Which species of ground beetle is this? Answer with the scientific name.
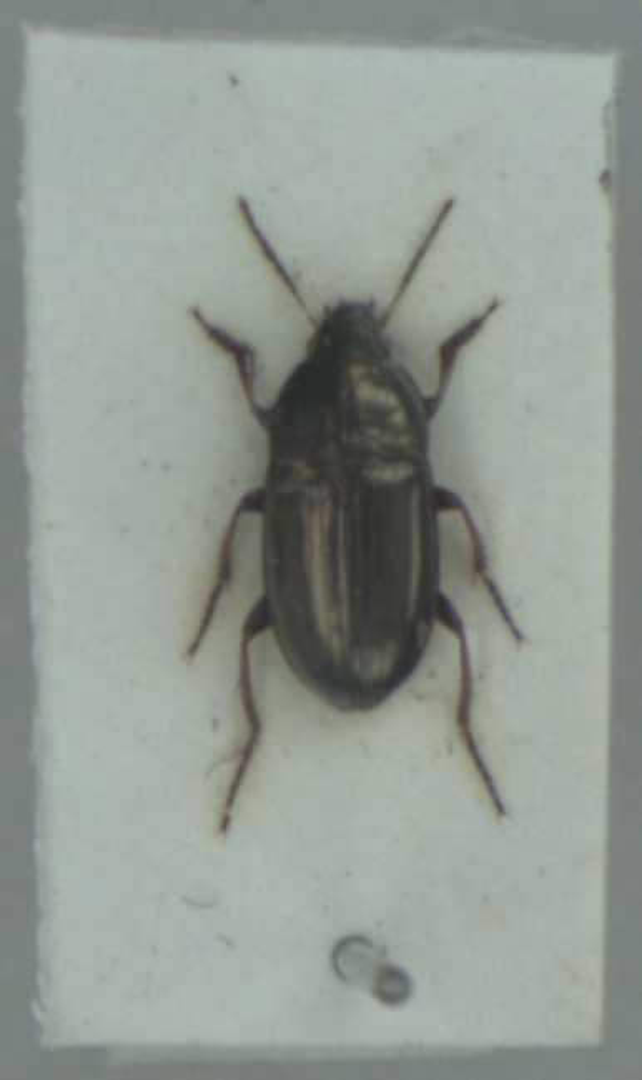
Amara aenea
